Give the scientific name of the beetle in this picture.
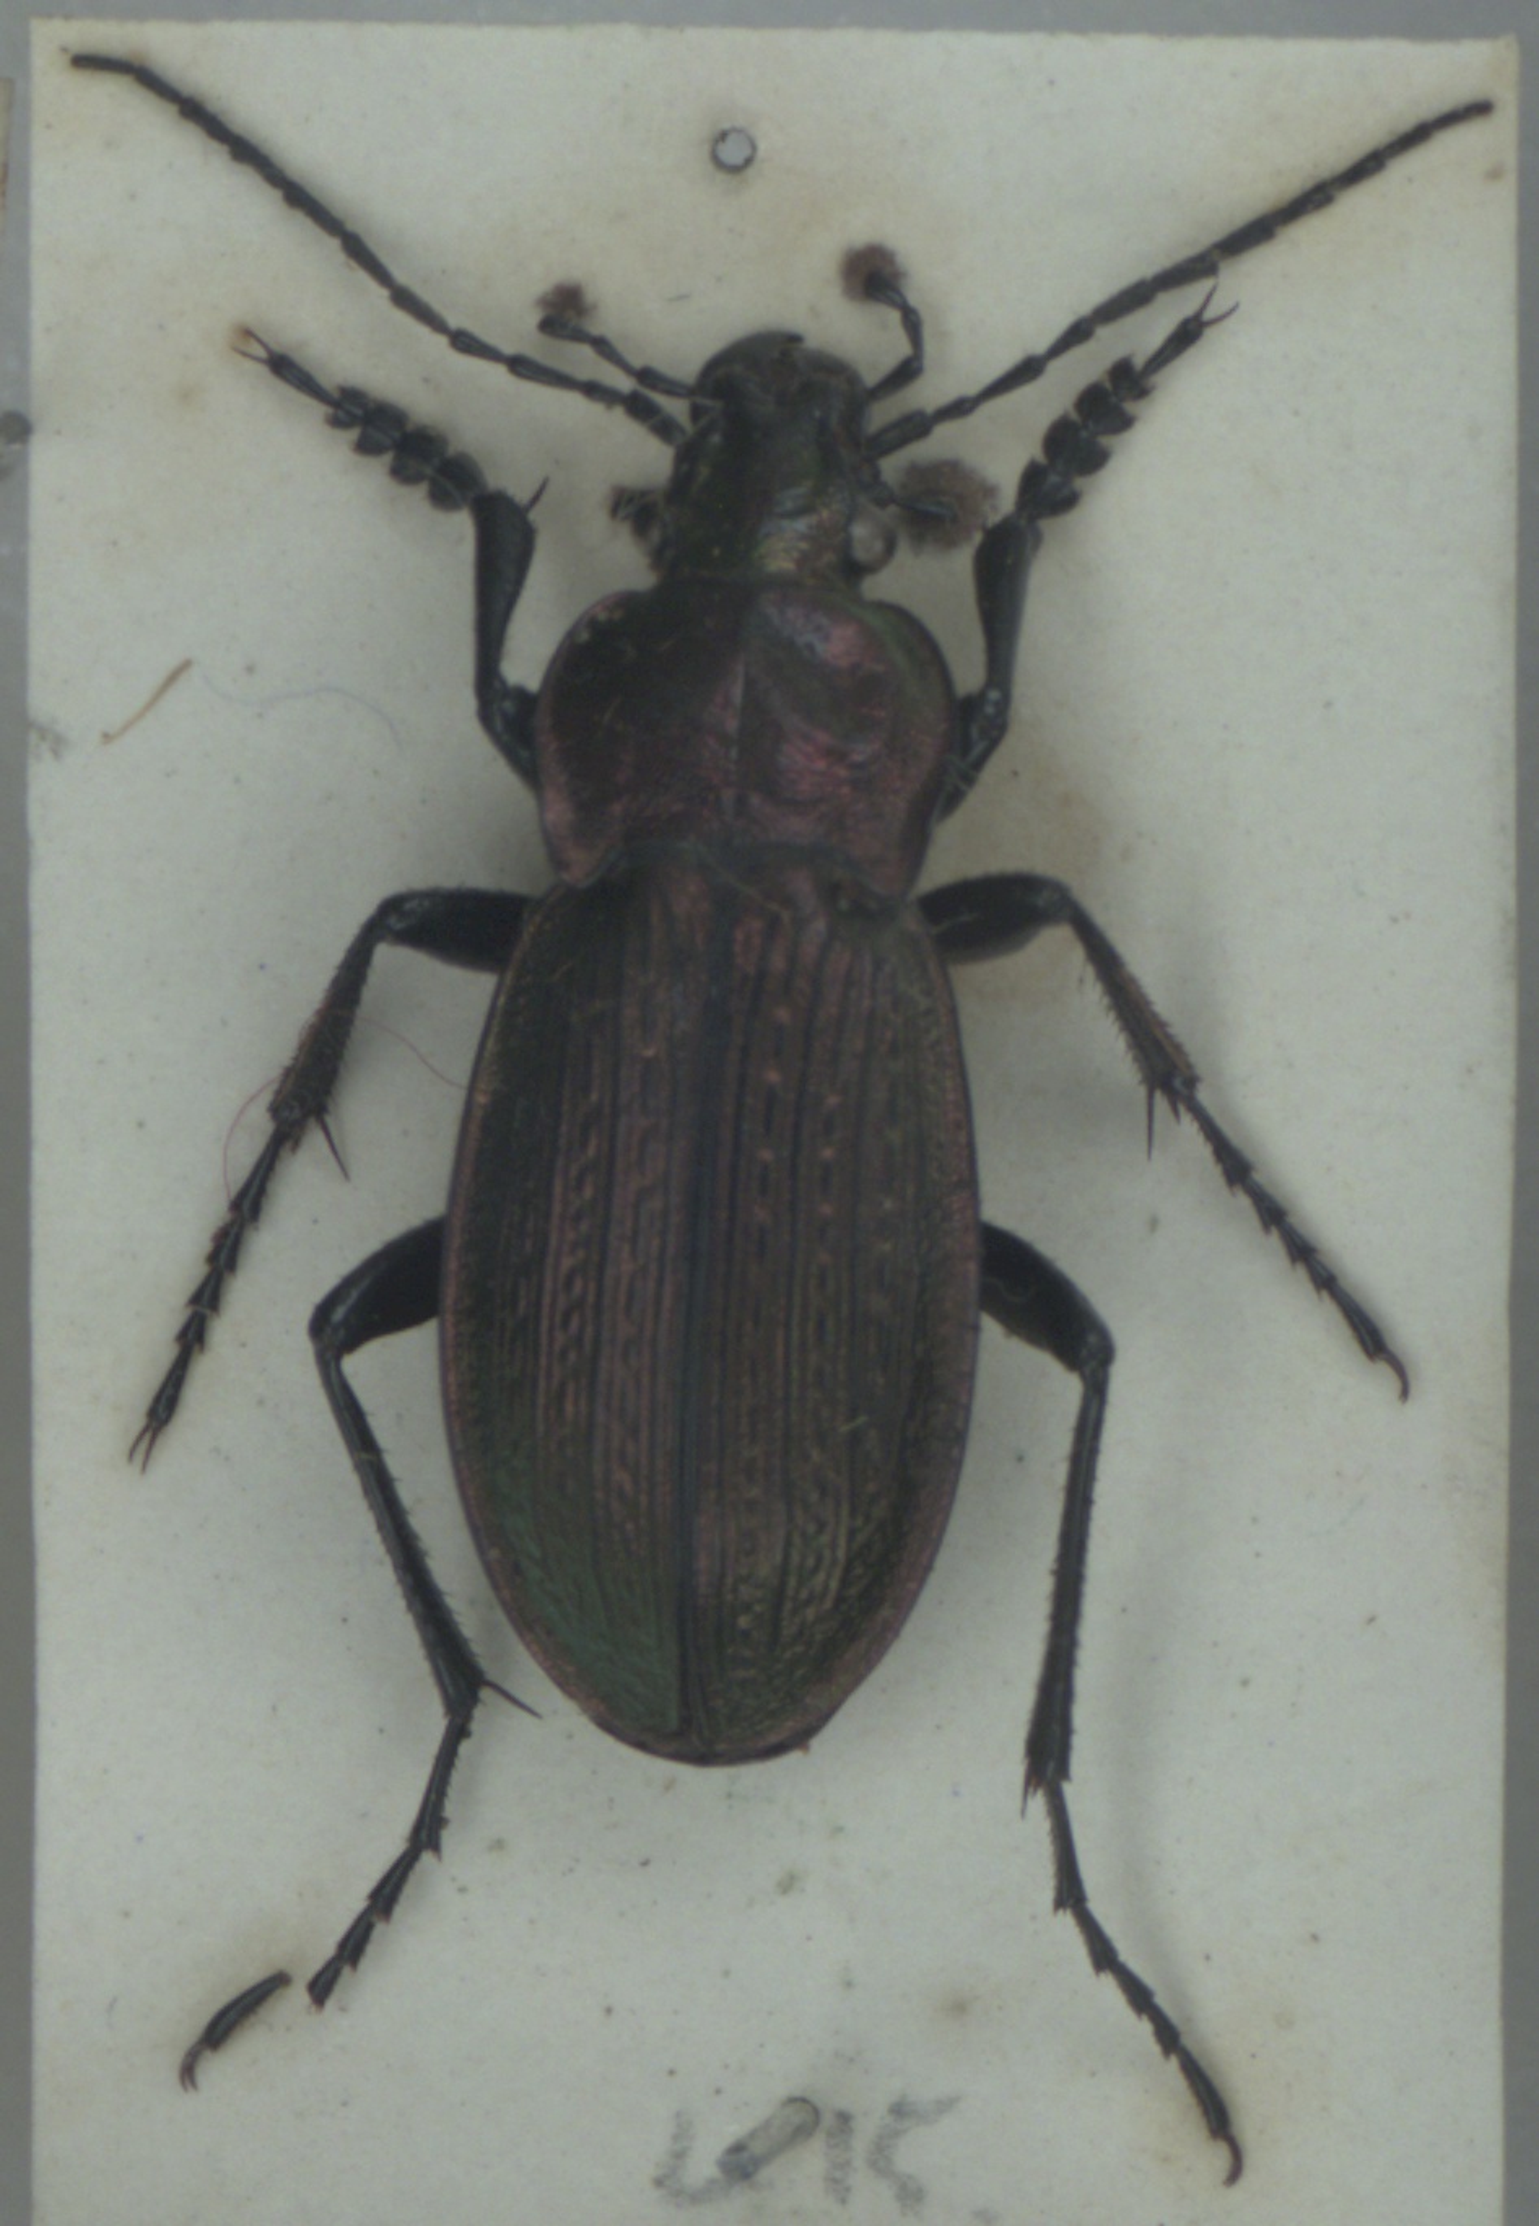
Carabus monilis
